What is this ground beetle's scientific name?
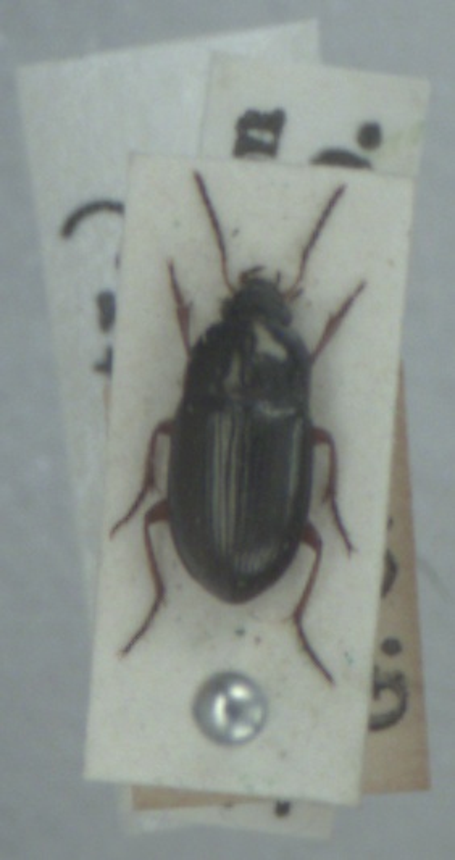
Amara lucida
